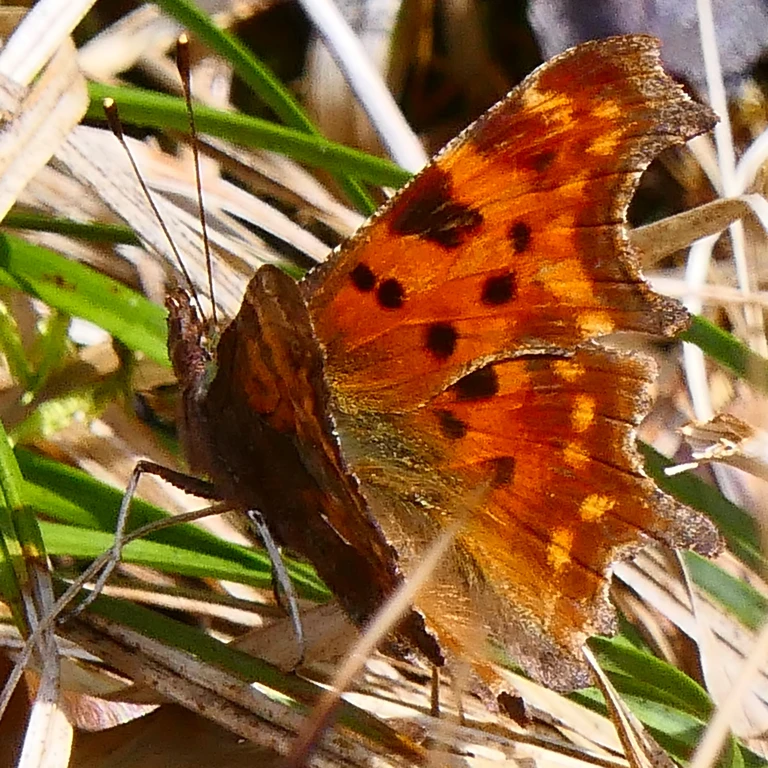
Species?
Polygonia c-album
